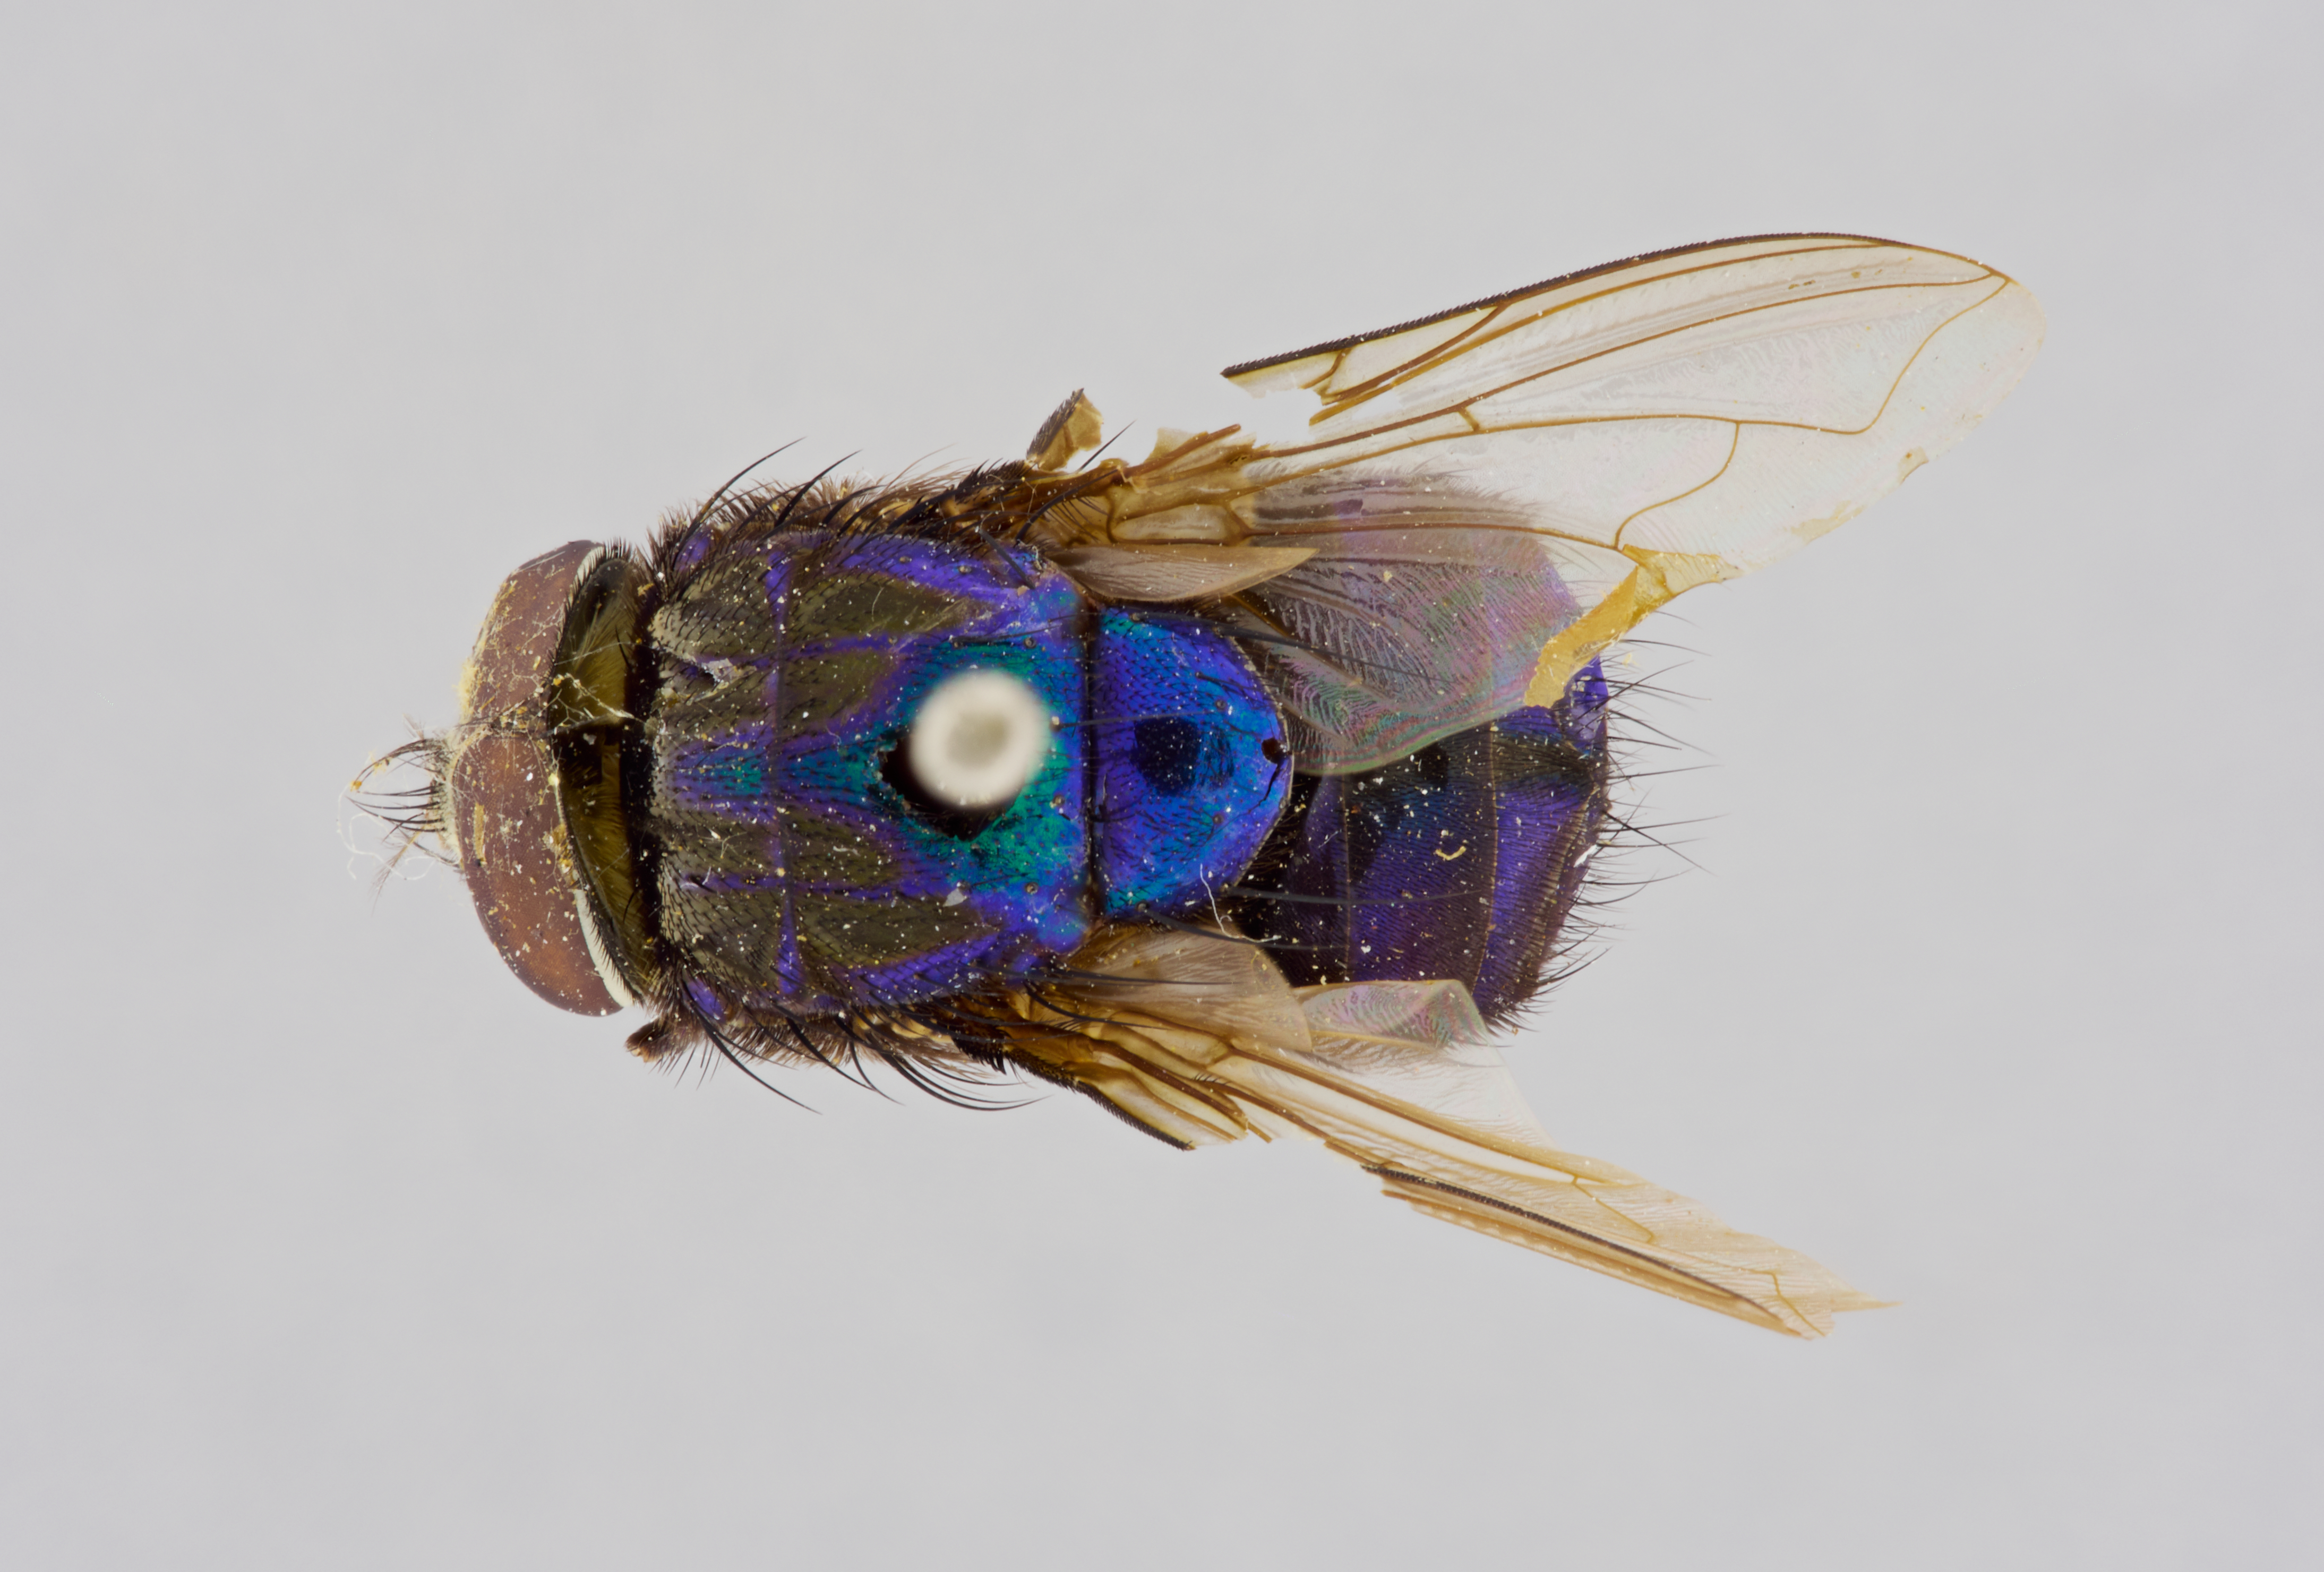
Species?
Isomyia iris
